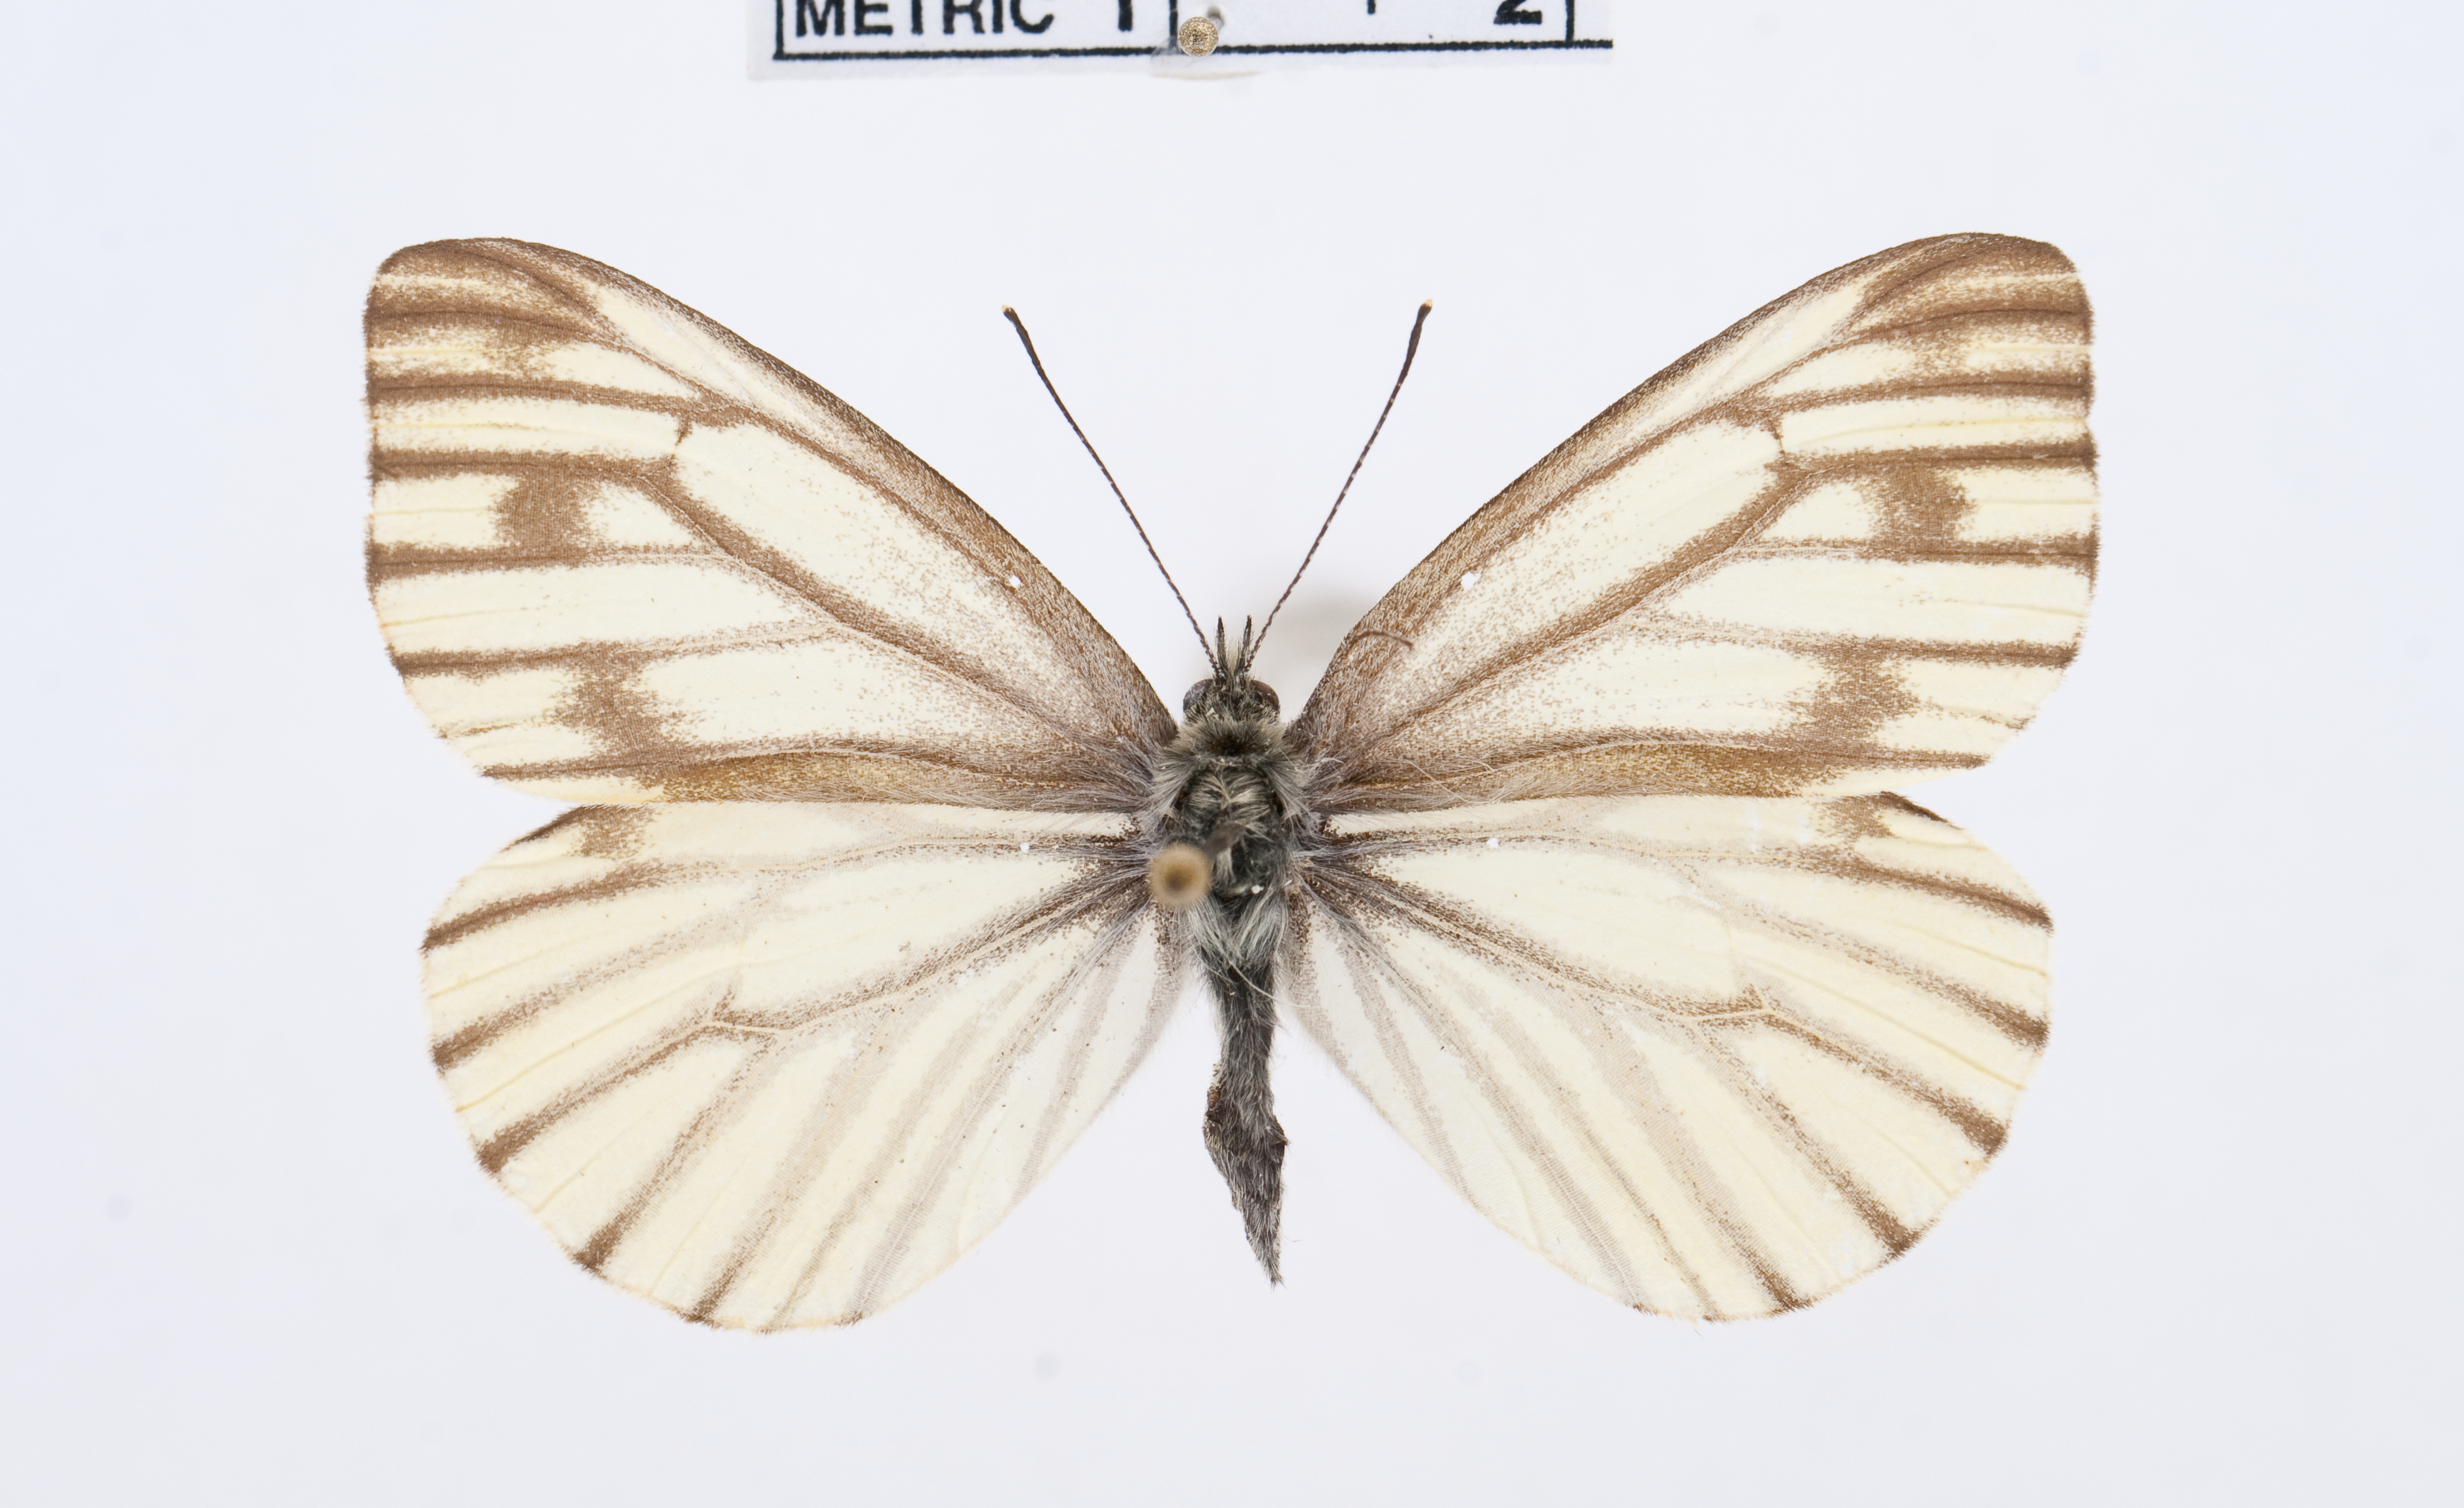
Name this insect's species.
Pieris venosa
